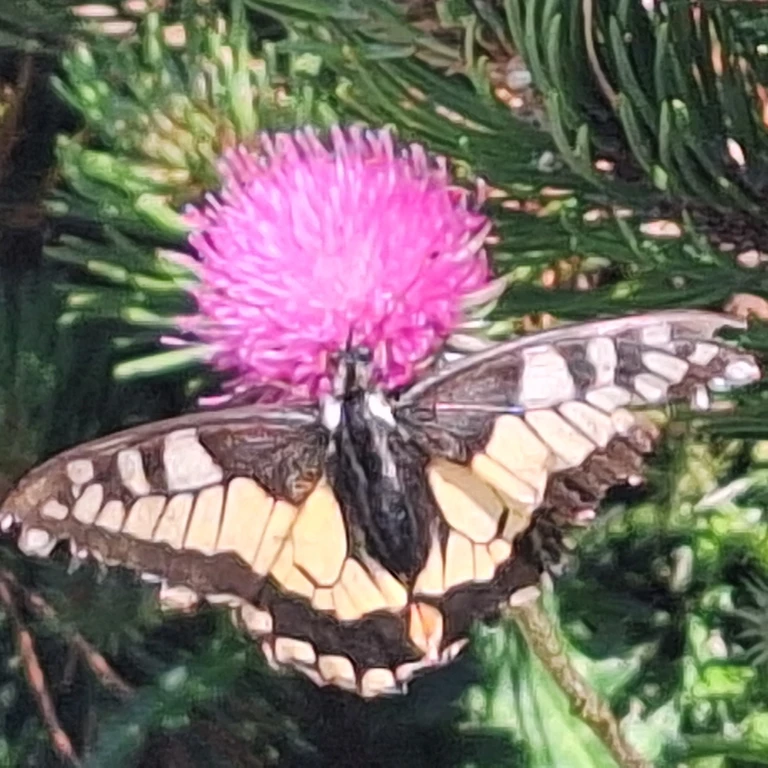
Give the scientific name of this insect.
Papilio machaon
